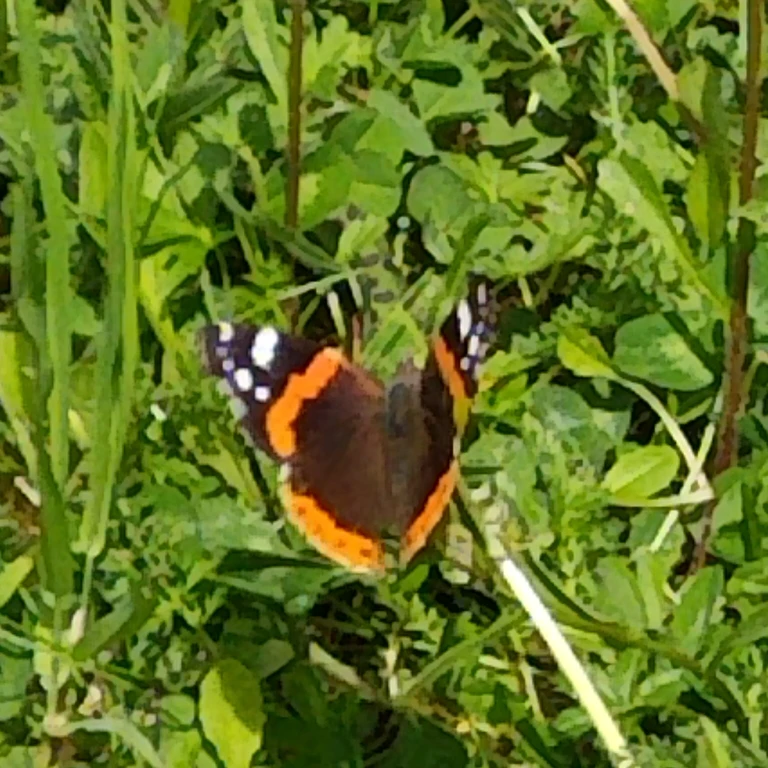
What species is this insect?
Vanessa atalanta
